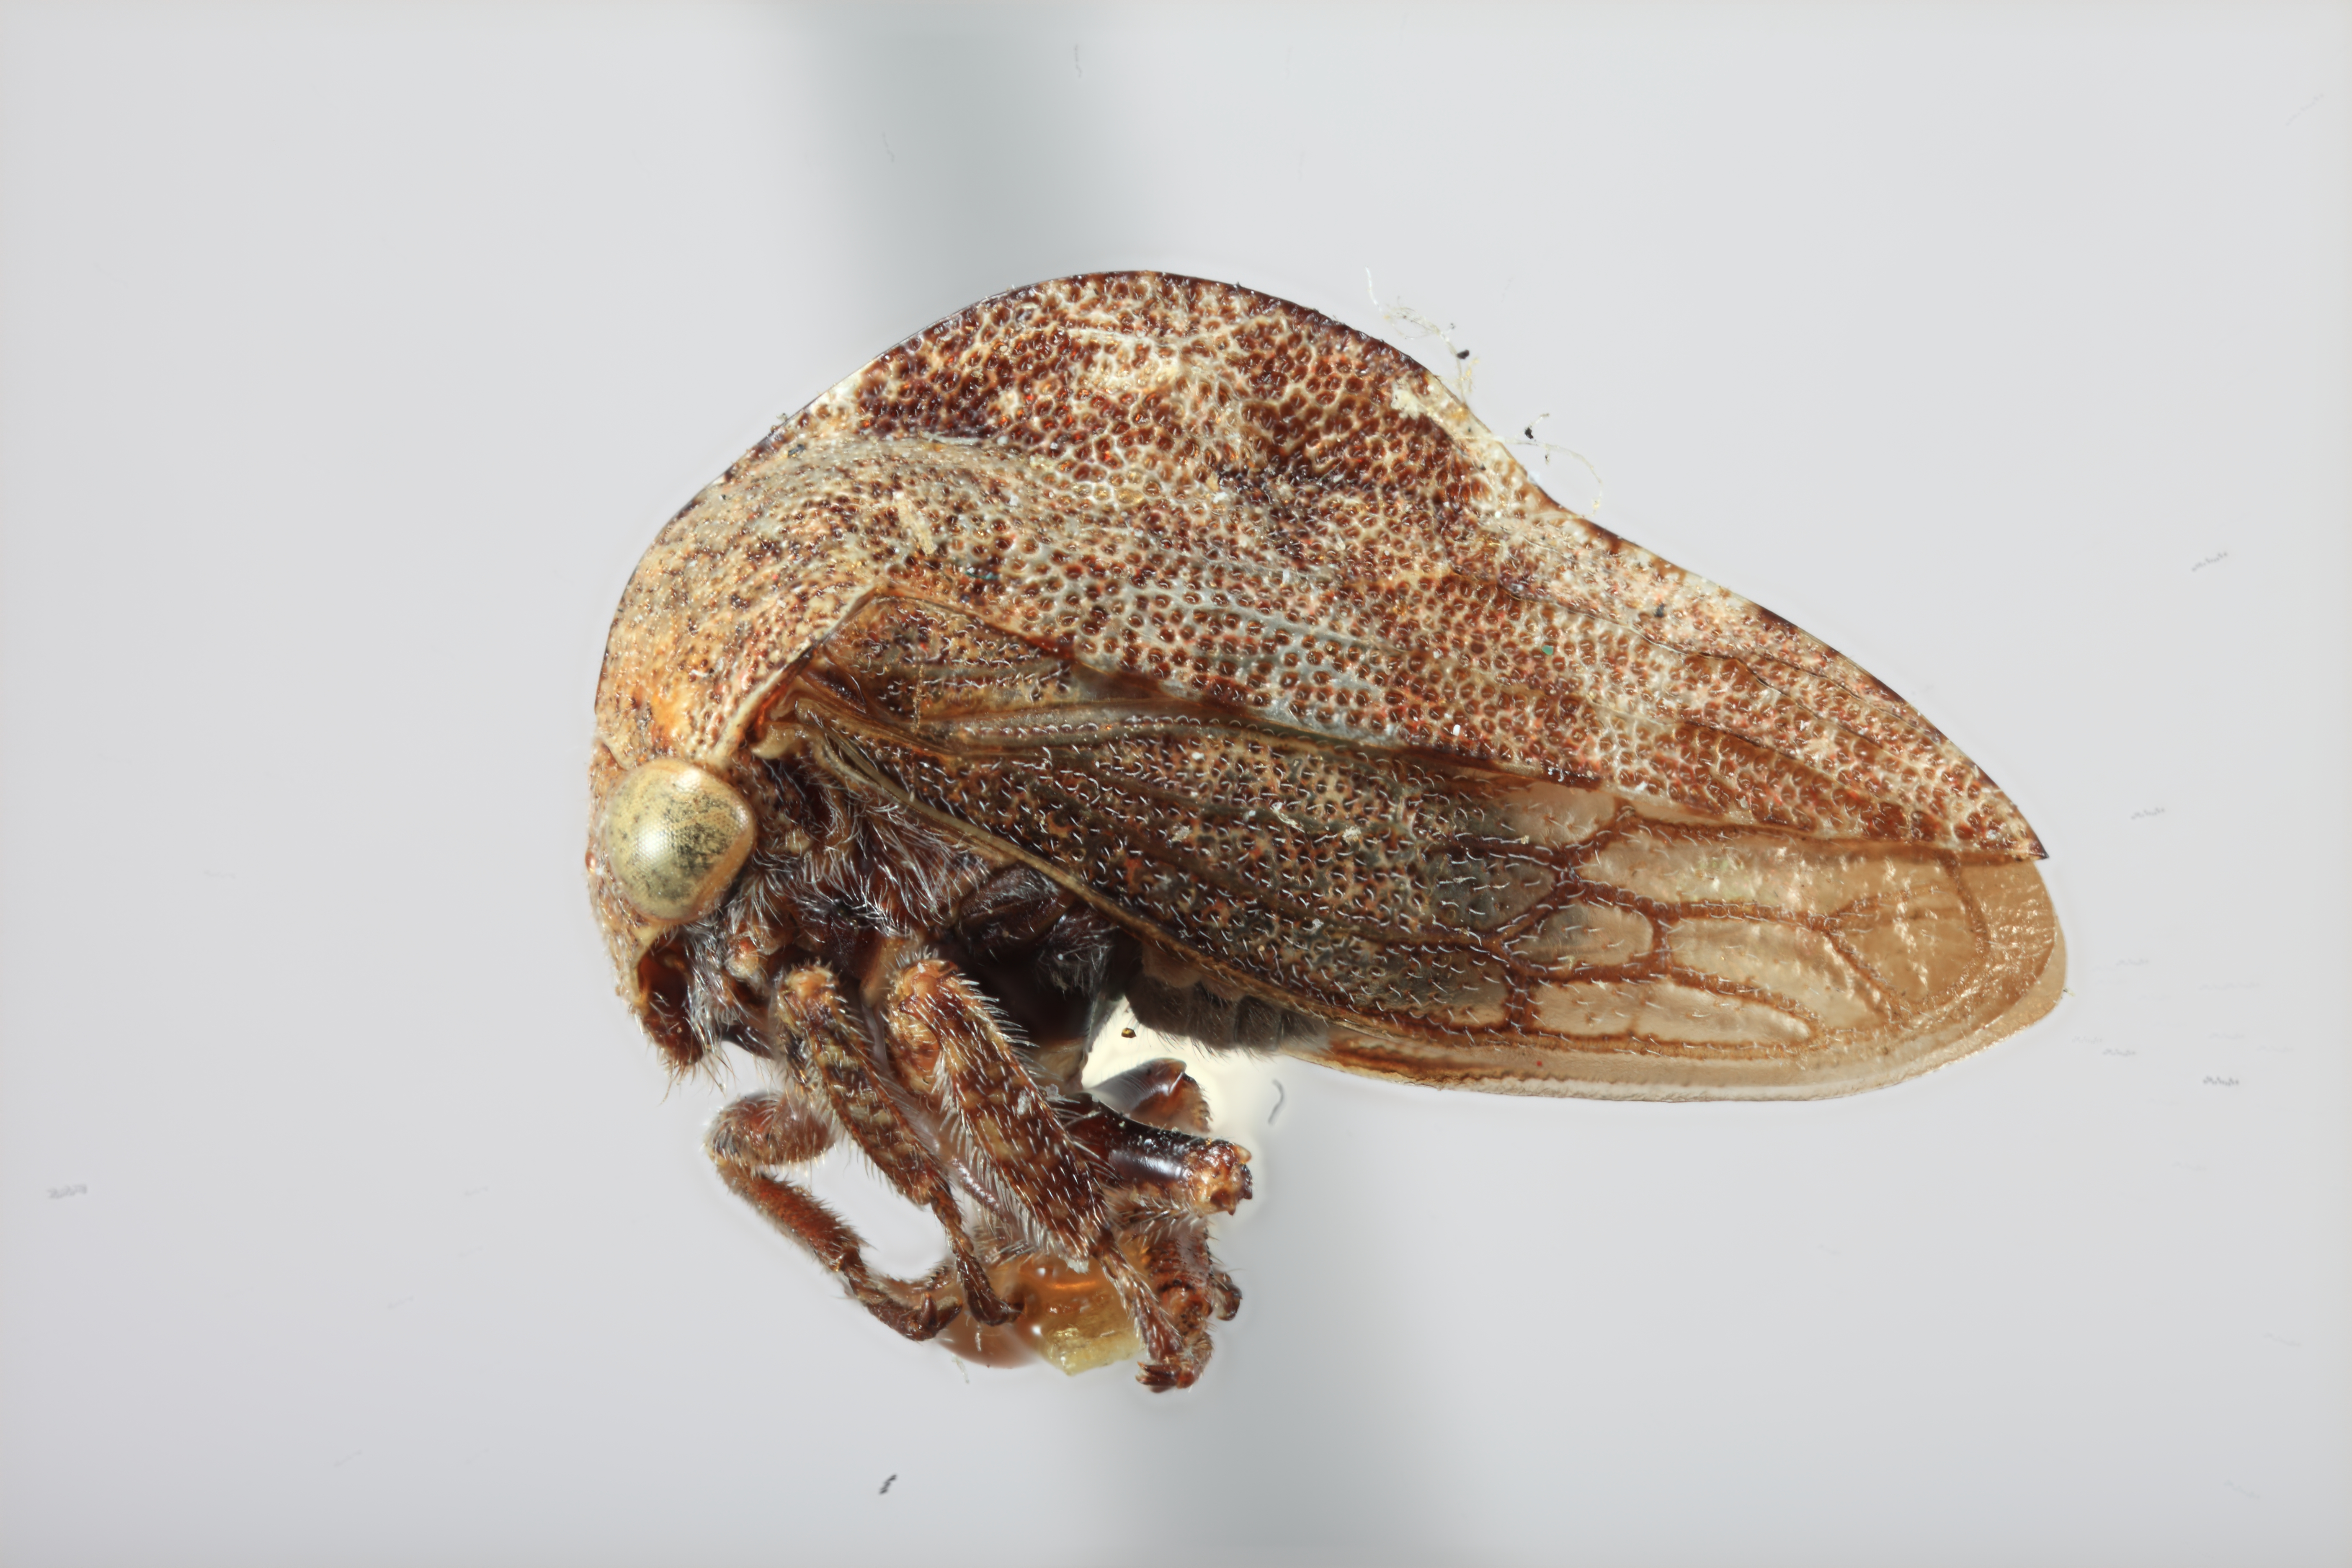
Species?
Telamona brevis
